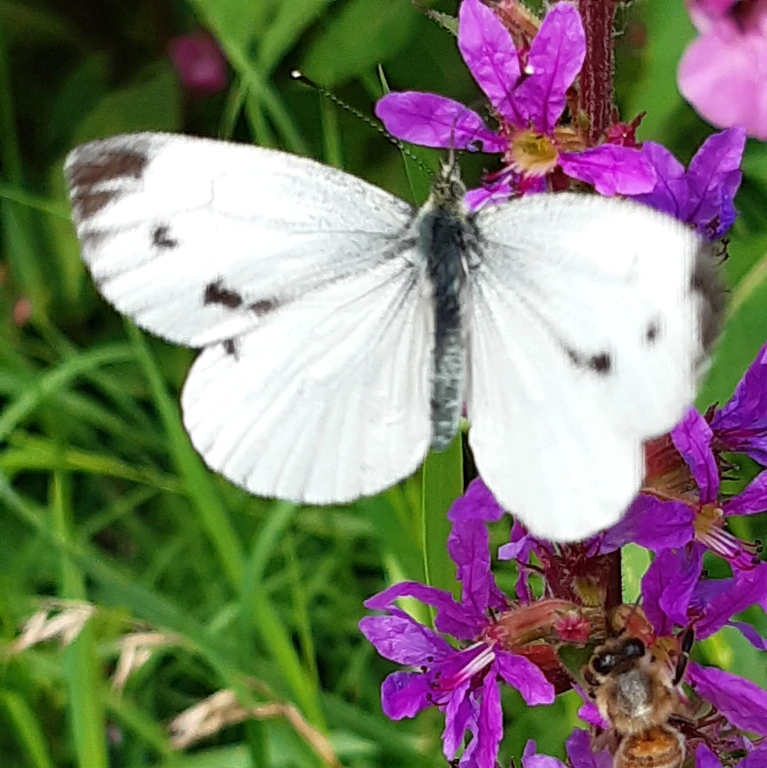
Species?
Pieris napi
